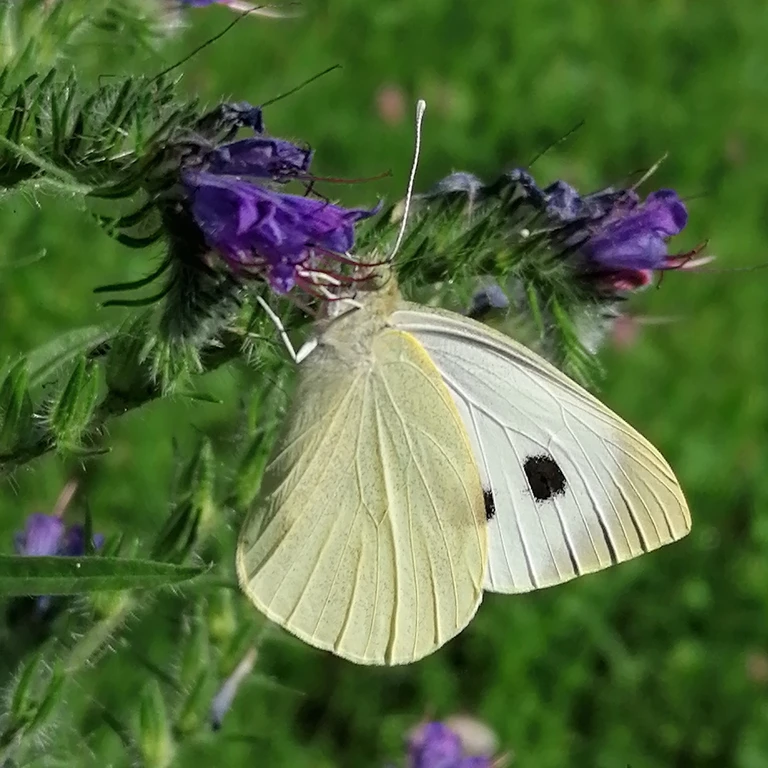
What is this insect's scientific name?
Pieris brassicae
